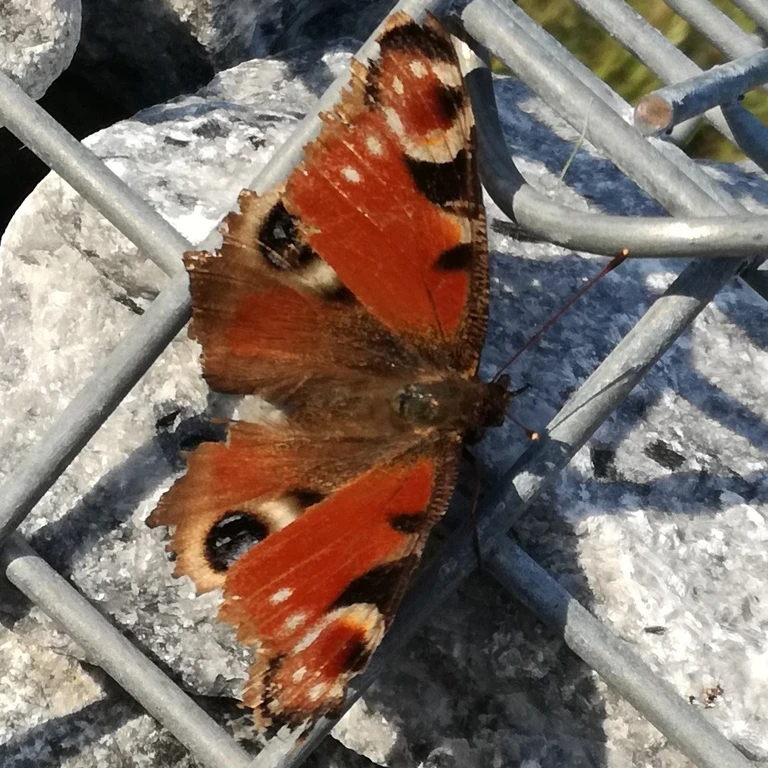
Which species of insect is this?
Aglais io
